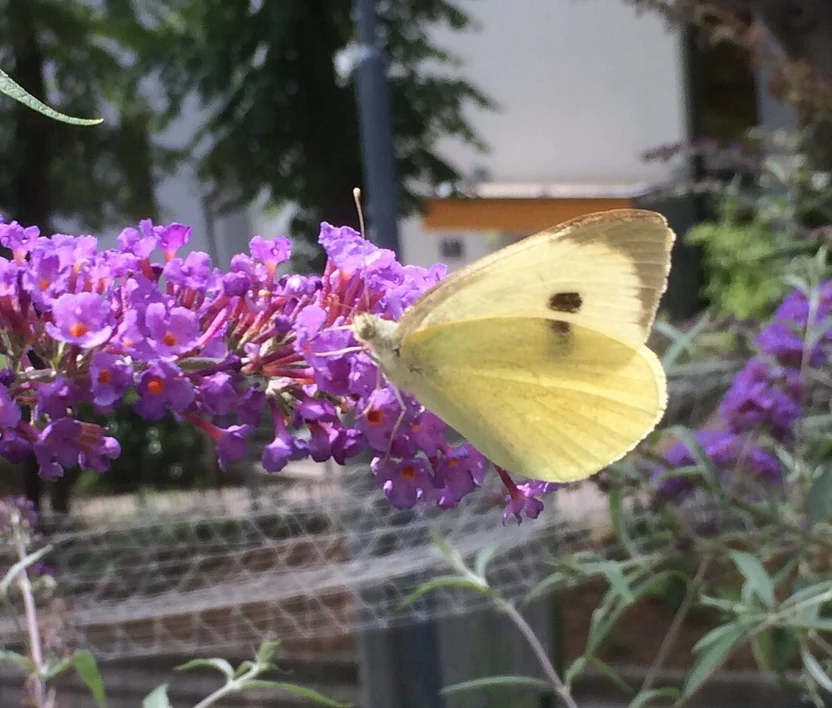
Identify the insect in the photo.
Pieris brassicae
